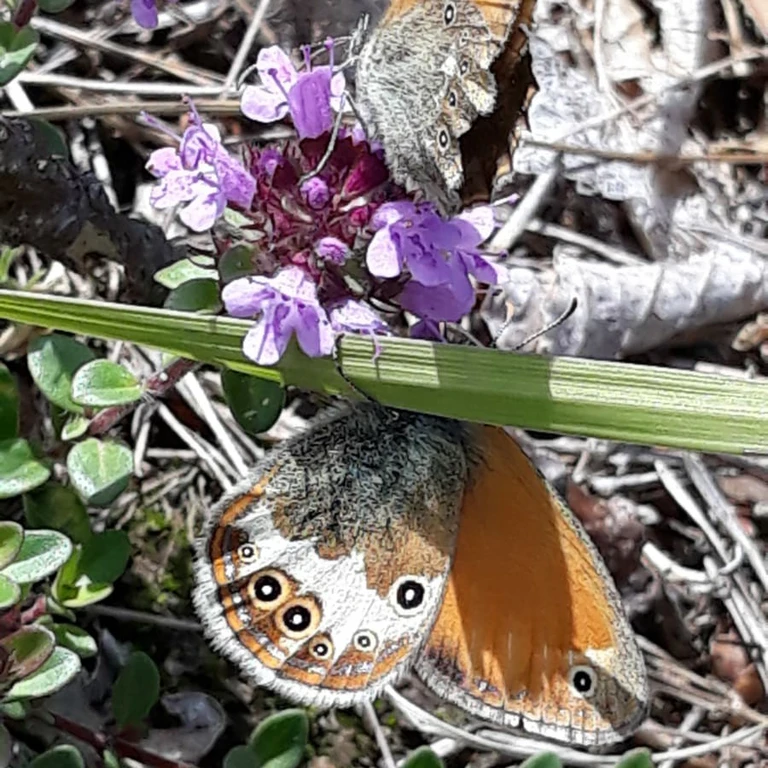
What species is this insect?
Coenonympha arcania
